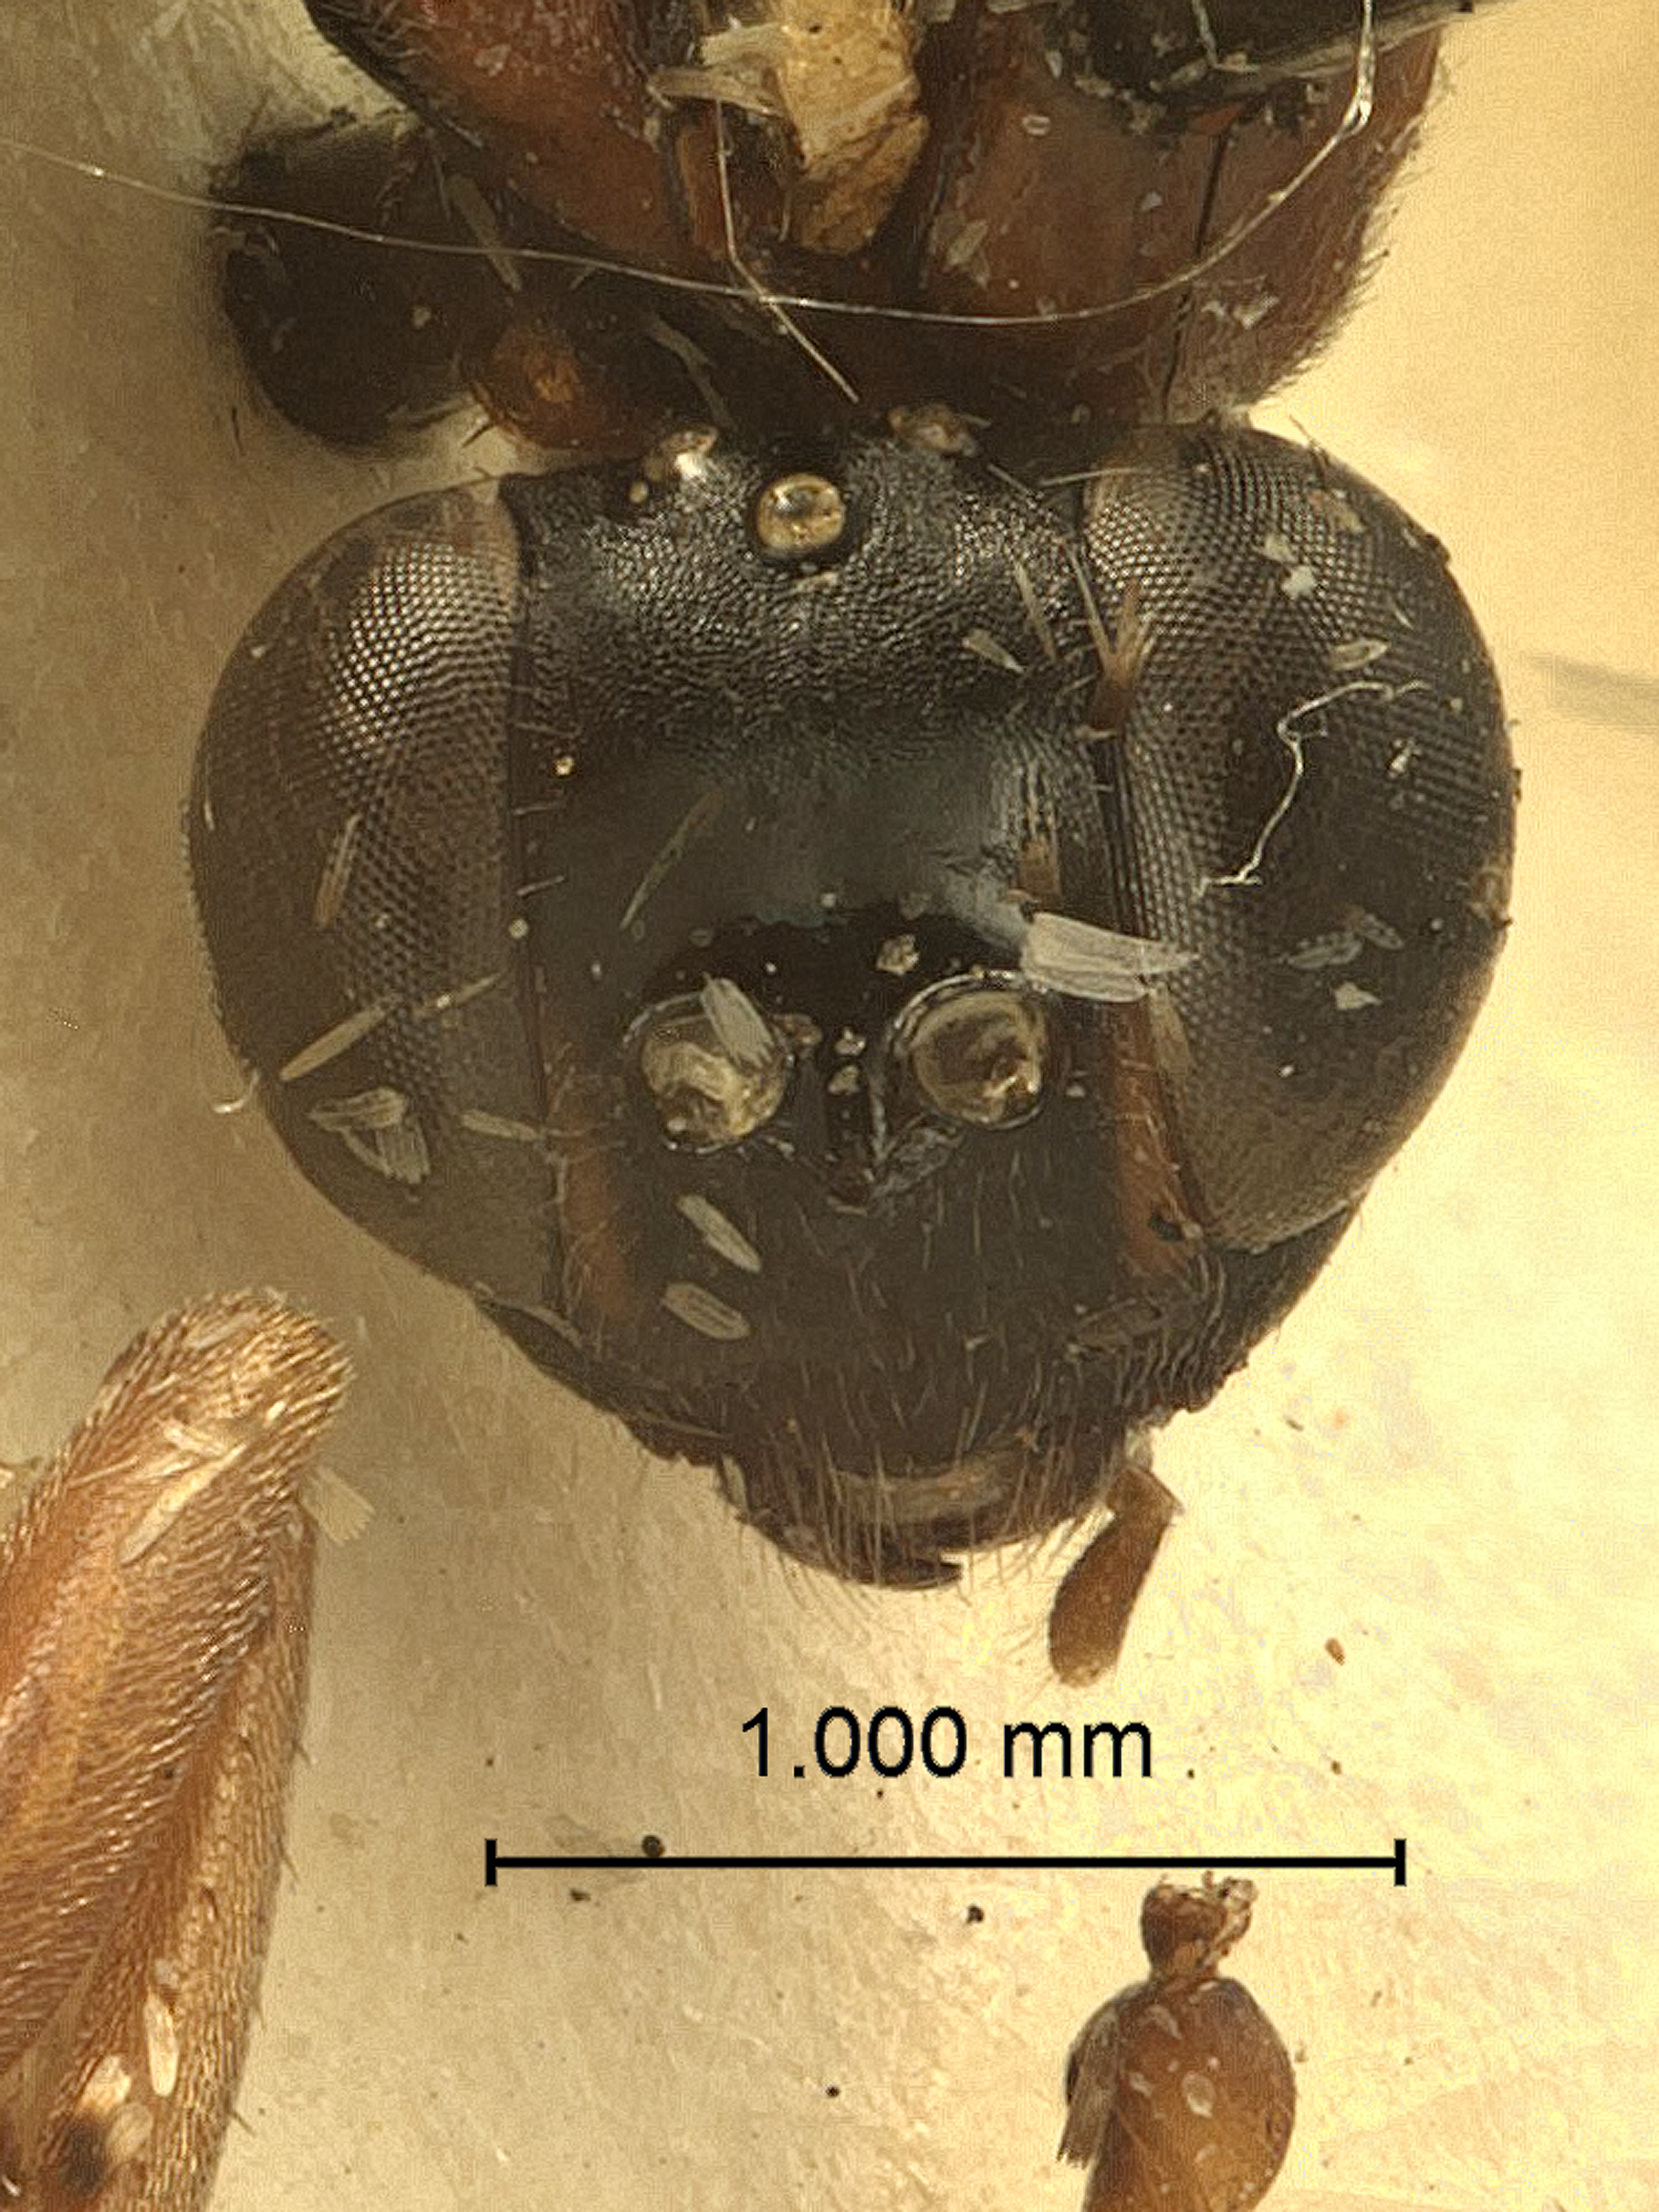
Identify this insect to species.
Agrothereutes rufopectus
